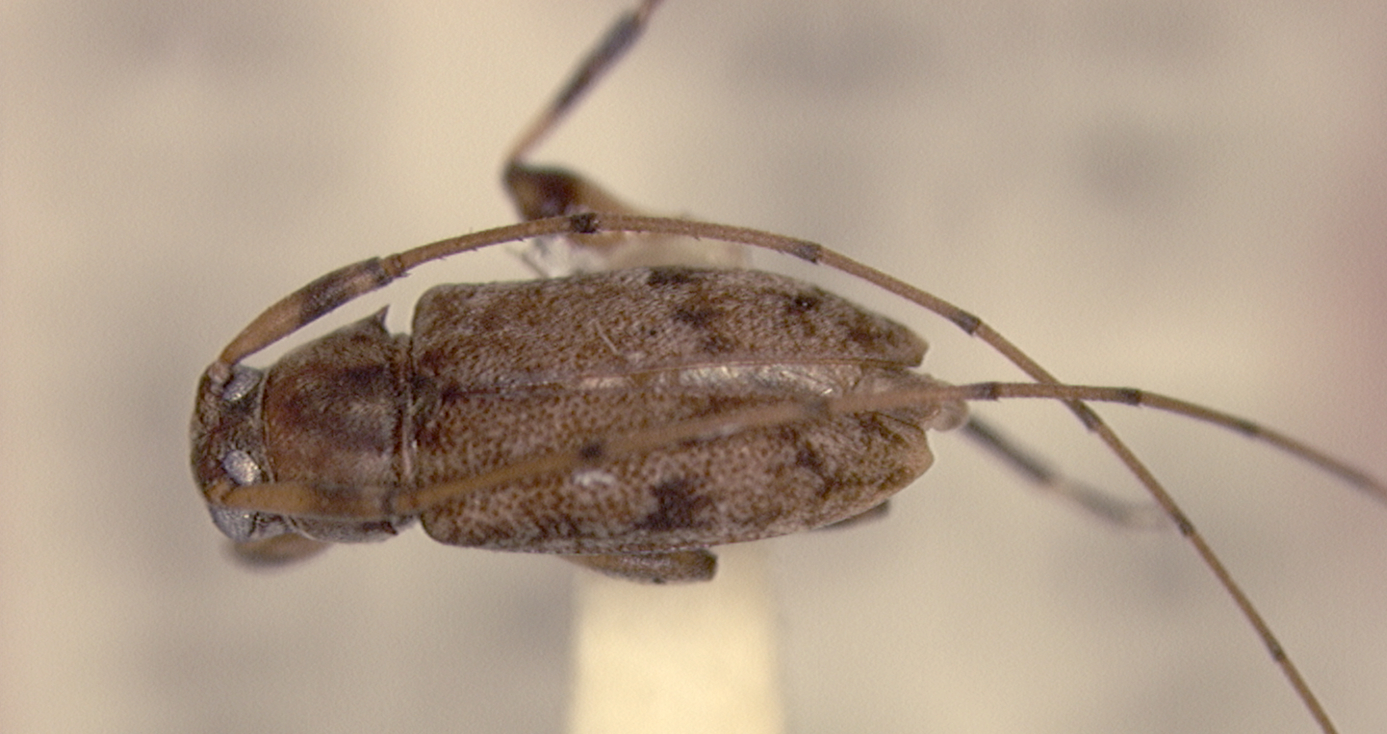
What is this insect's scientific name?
Urgleptes clarkei
